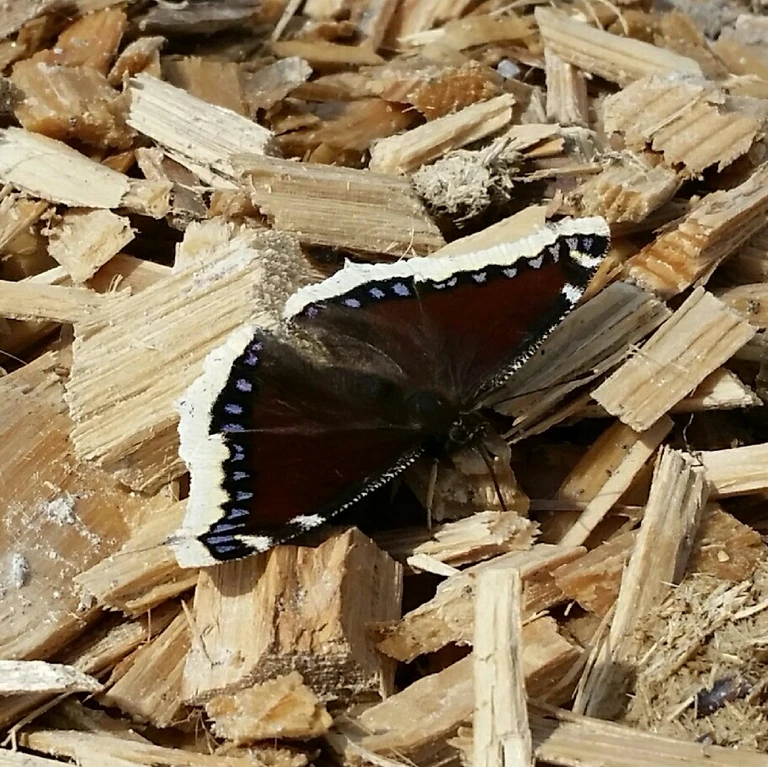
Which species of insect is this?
Nymphalis antiopa
